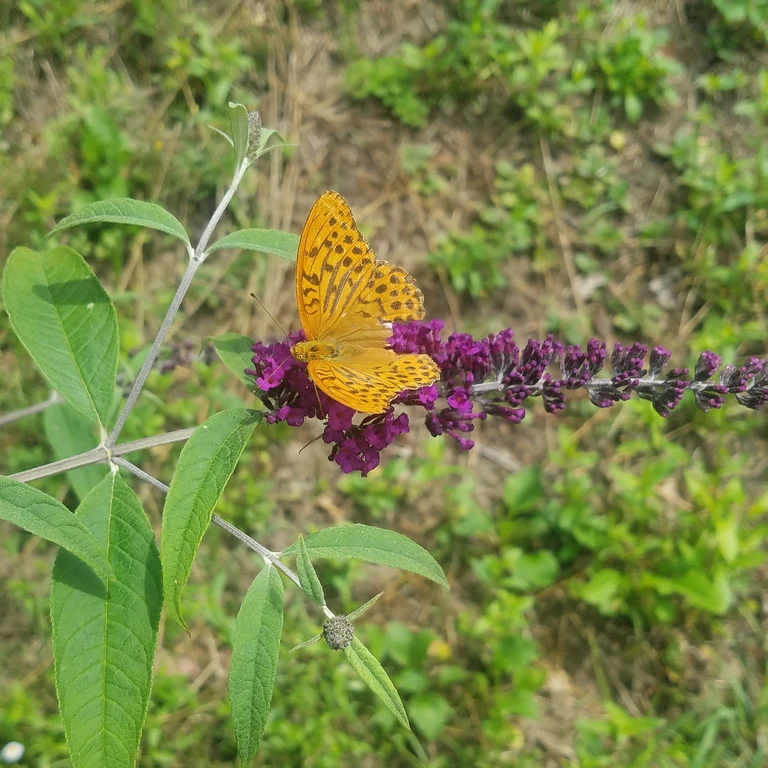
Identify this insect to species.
Argynnis paphia
